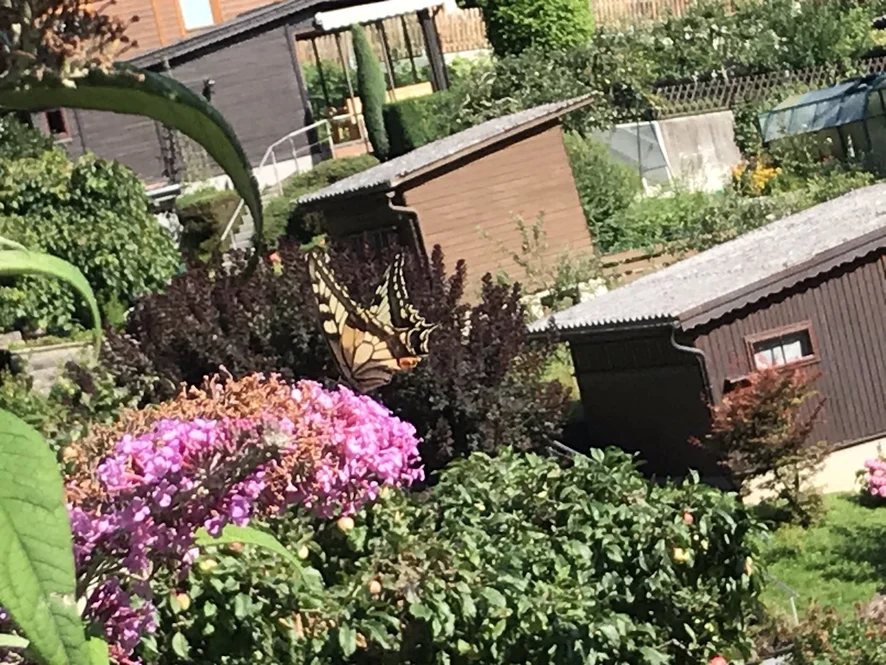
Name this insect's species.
Papilio machaon
